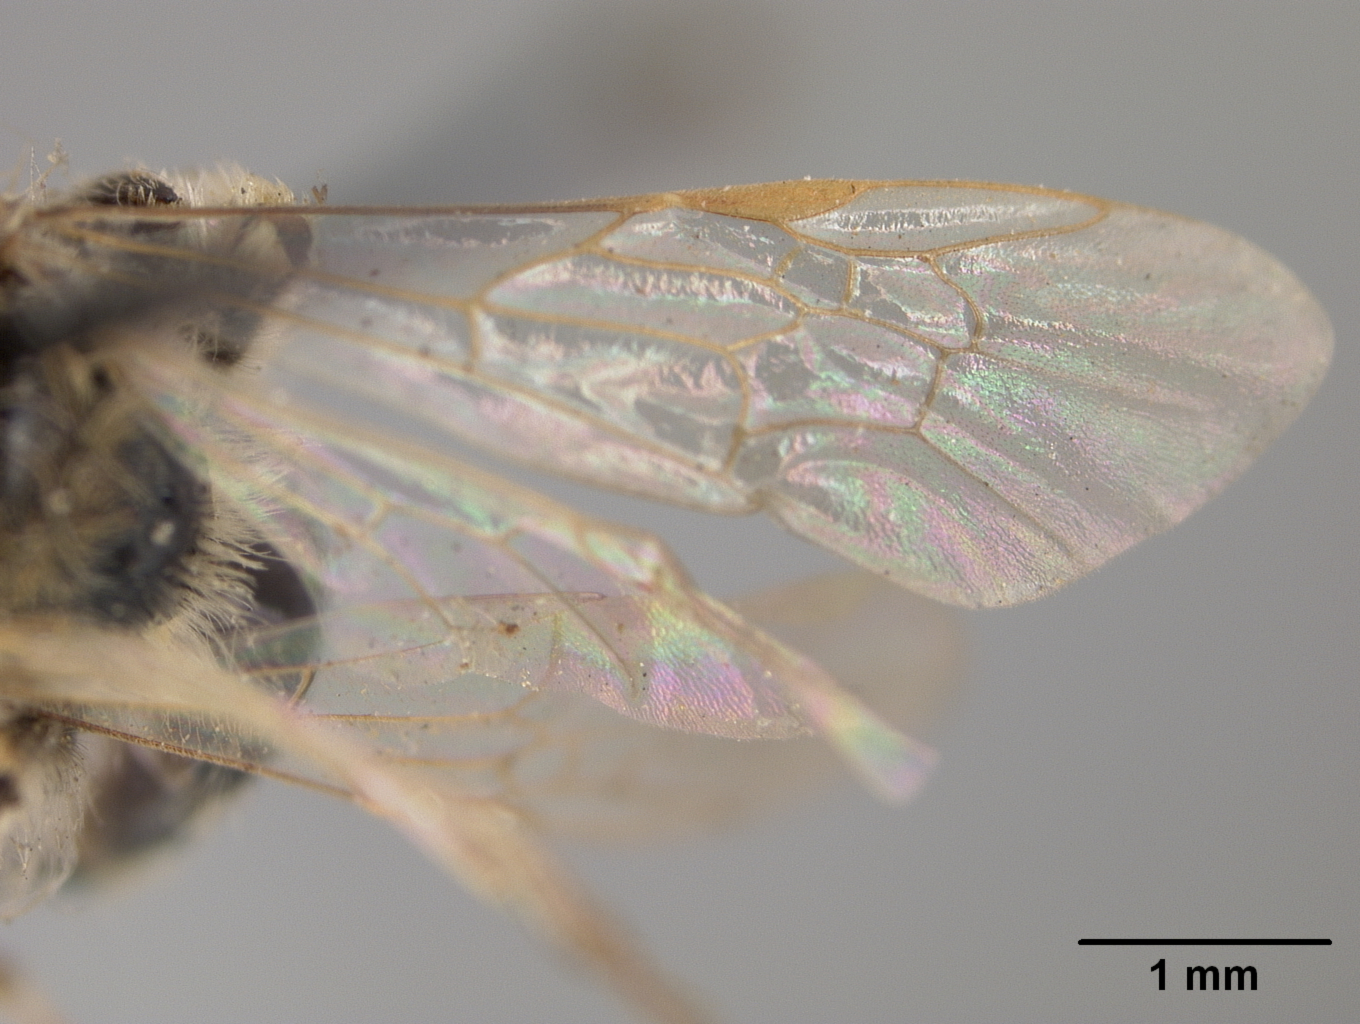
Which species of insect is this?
Andrena vegana
